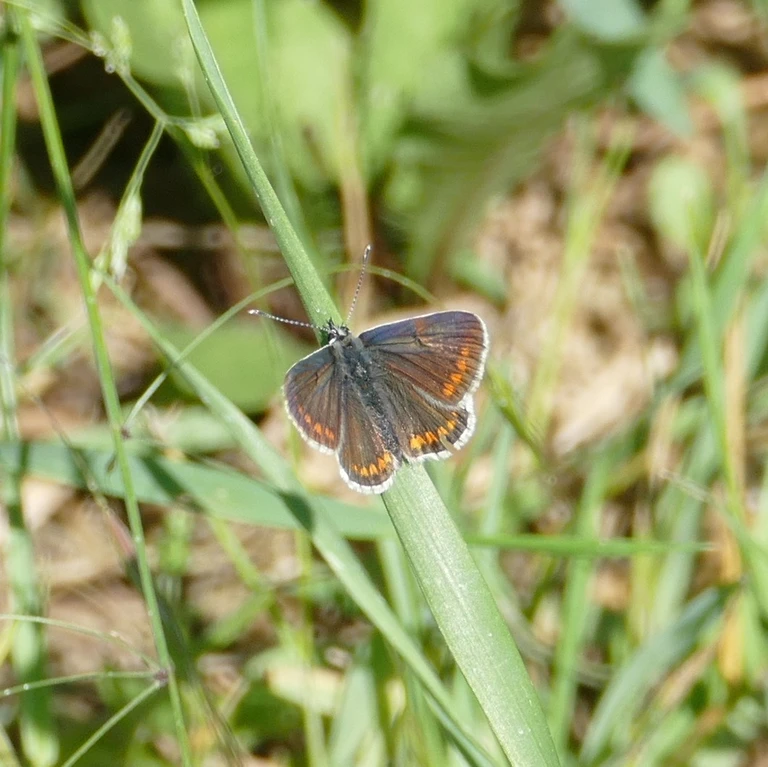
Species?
Aricia agestis/artaxerxes
